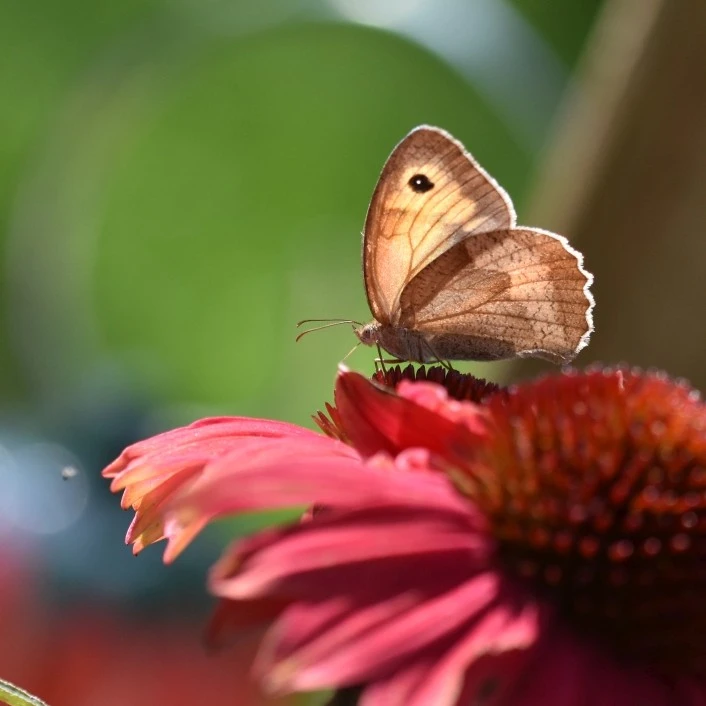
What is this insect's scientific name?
Maniola jurtina
